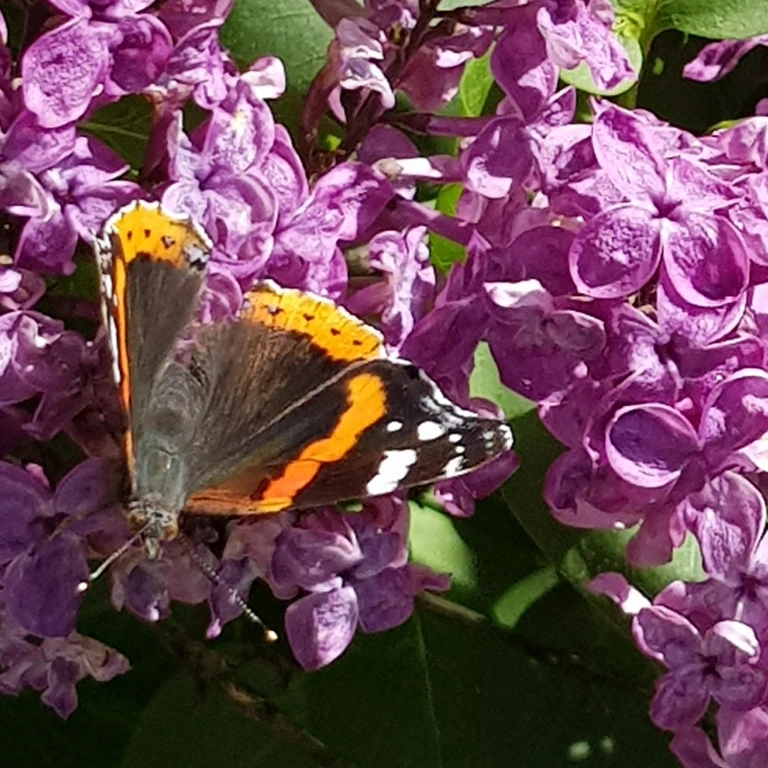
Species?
Vanessa atalanta
